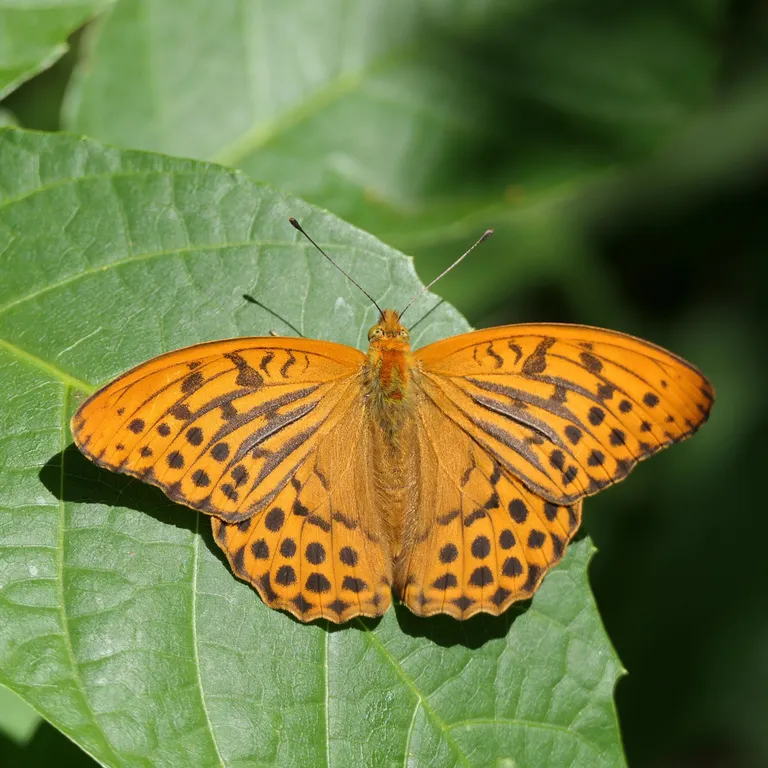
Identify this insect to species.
Argynnis paphia
